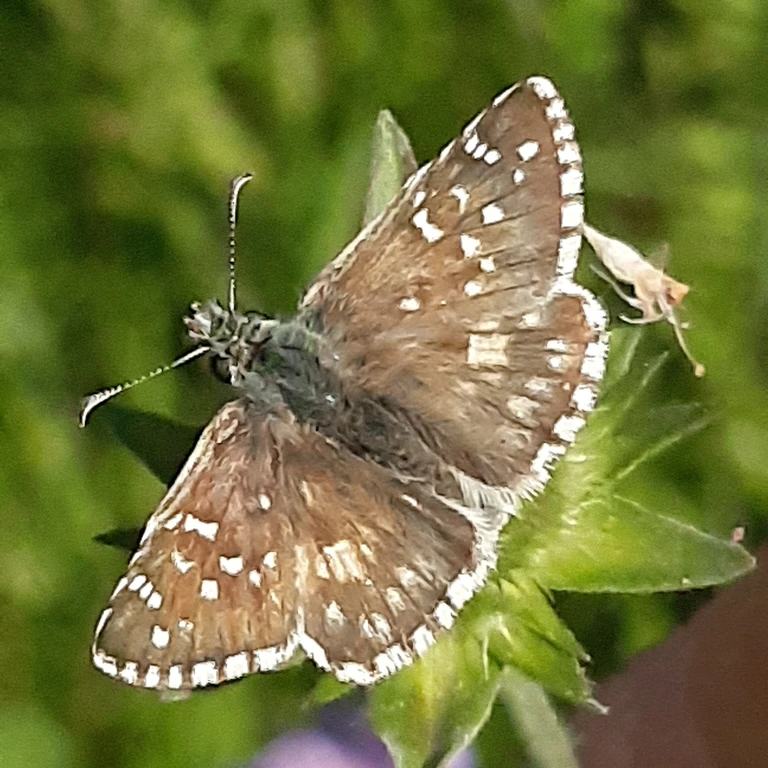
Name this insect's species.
Pyrgus armoricanus
